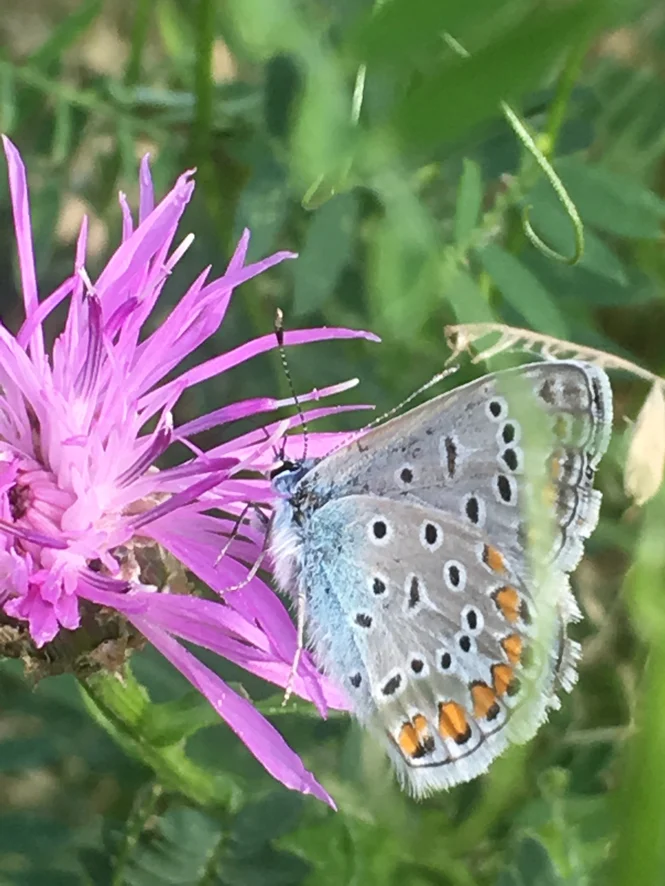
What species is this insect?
Polyommatus icarus
